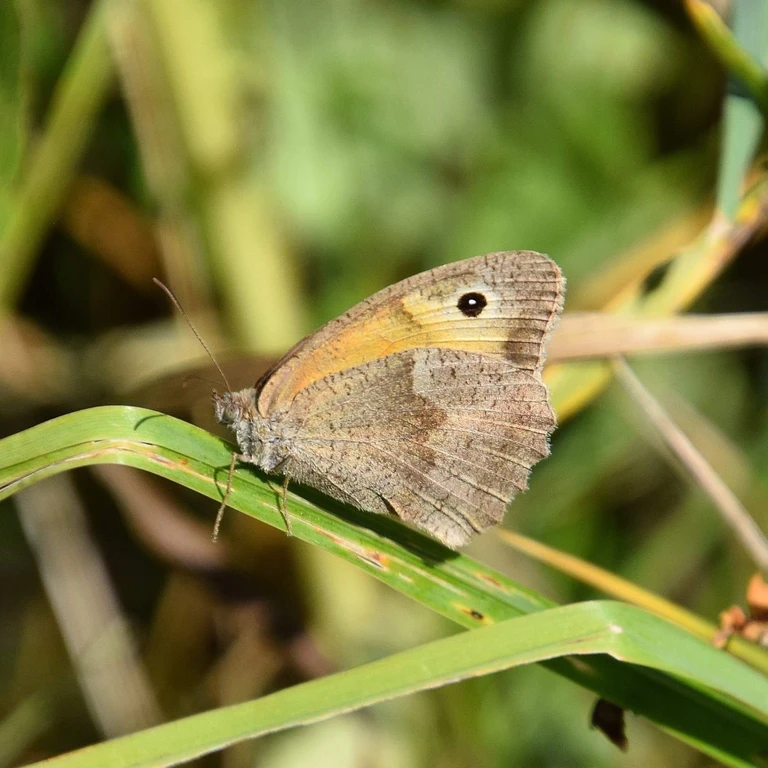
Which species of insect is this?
Maniola jurtina
